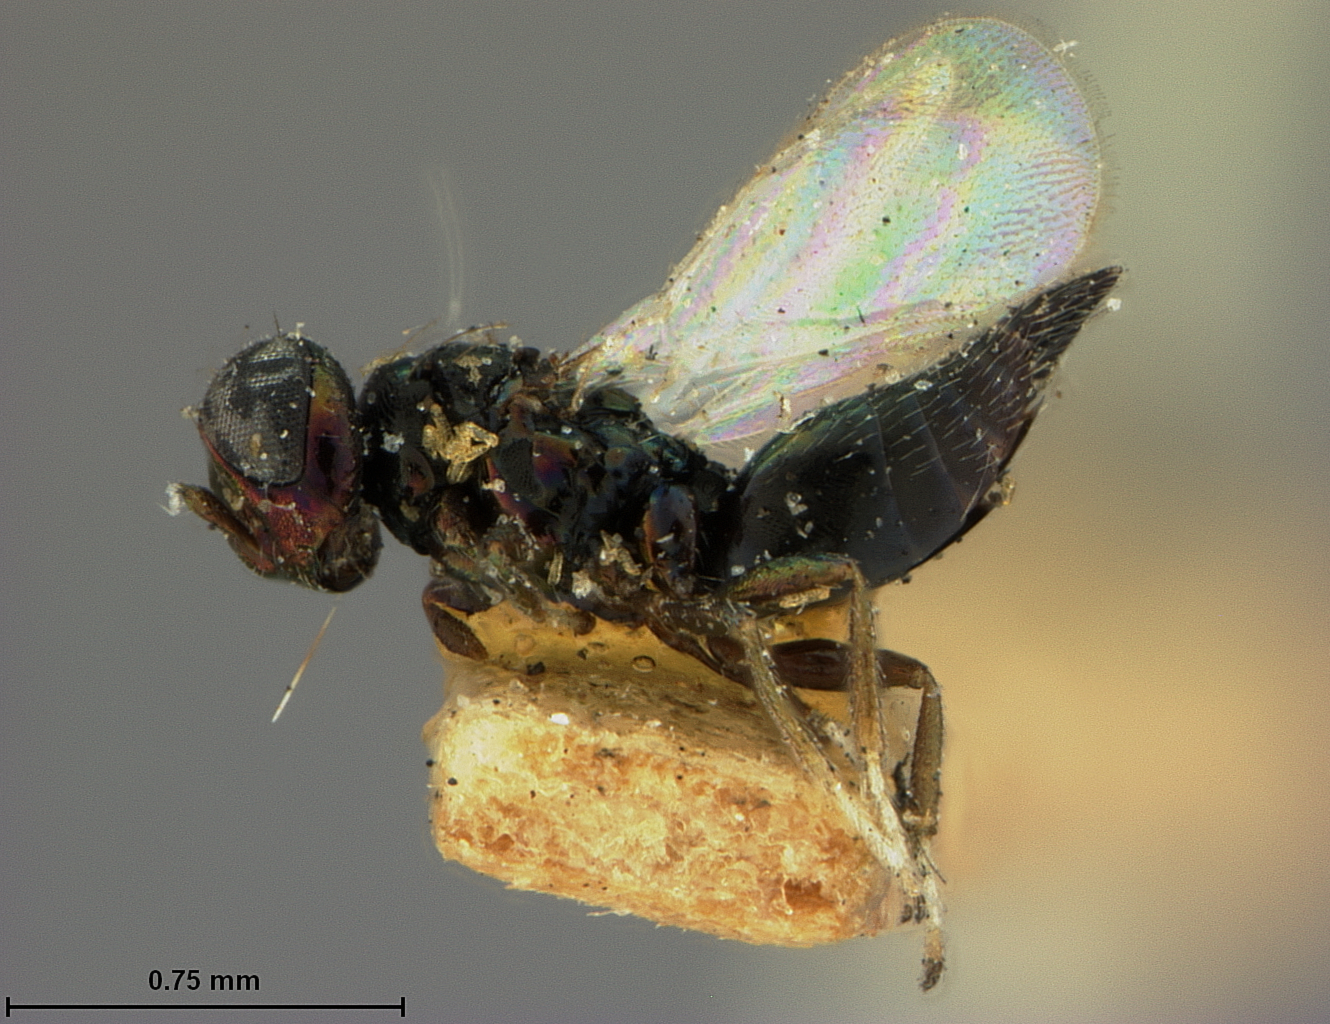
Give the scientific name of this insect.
Asecodes quercicola
